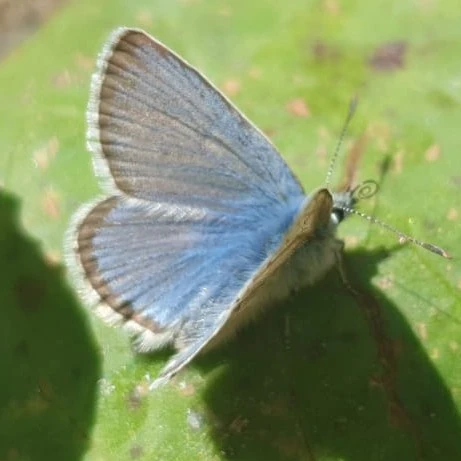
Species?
Polyommatus eros
